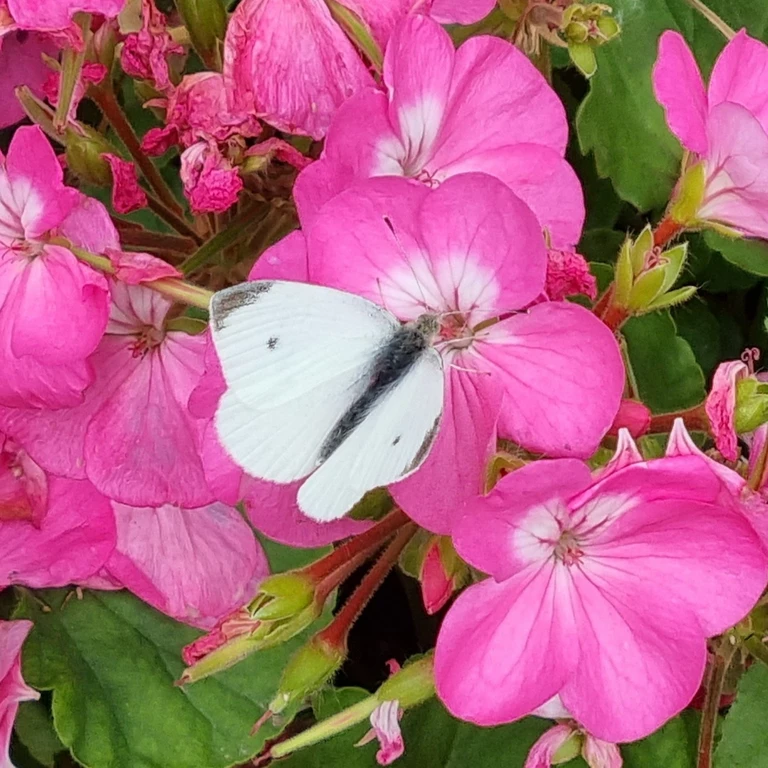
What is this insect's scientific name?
Pieris rapae
